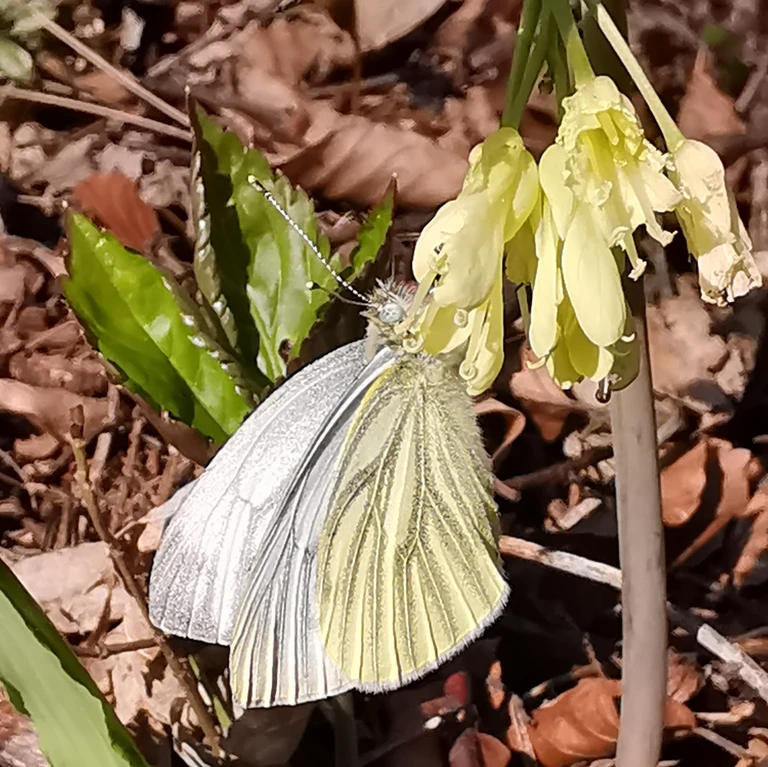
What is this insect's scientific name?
Pieris napi
